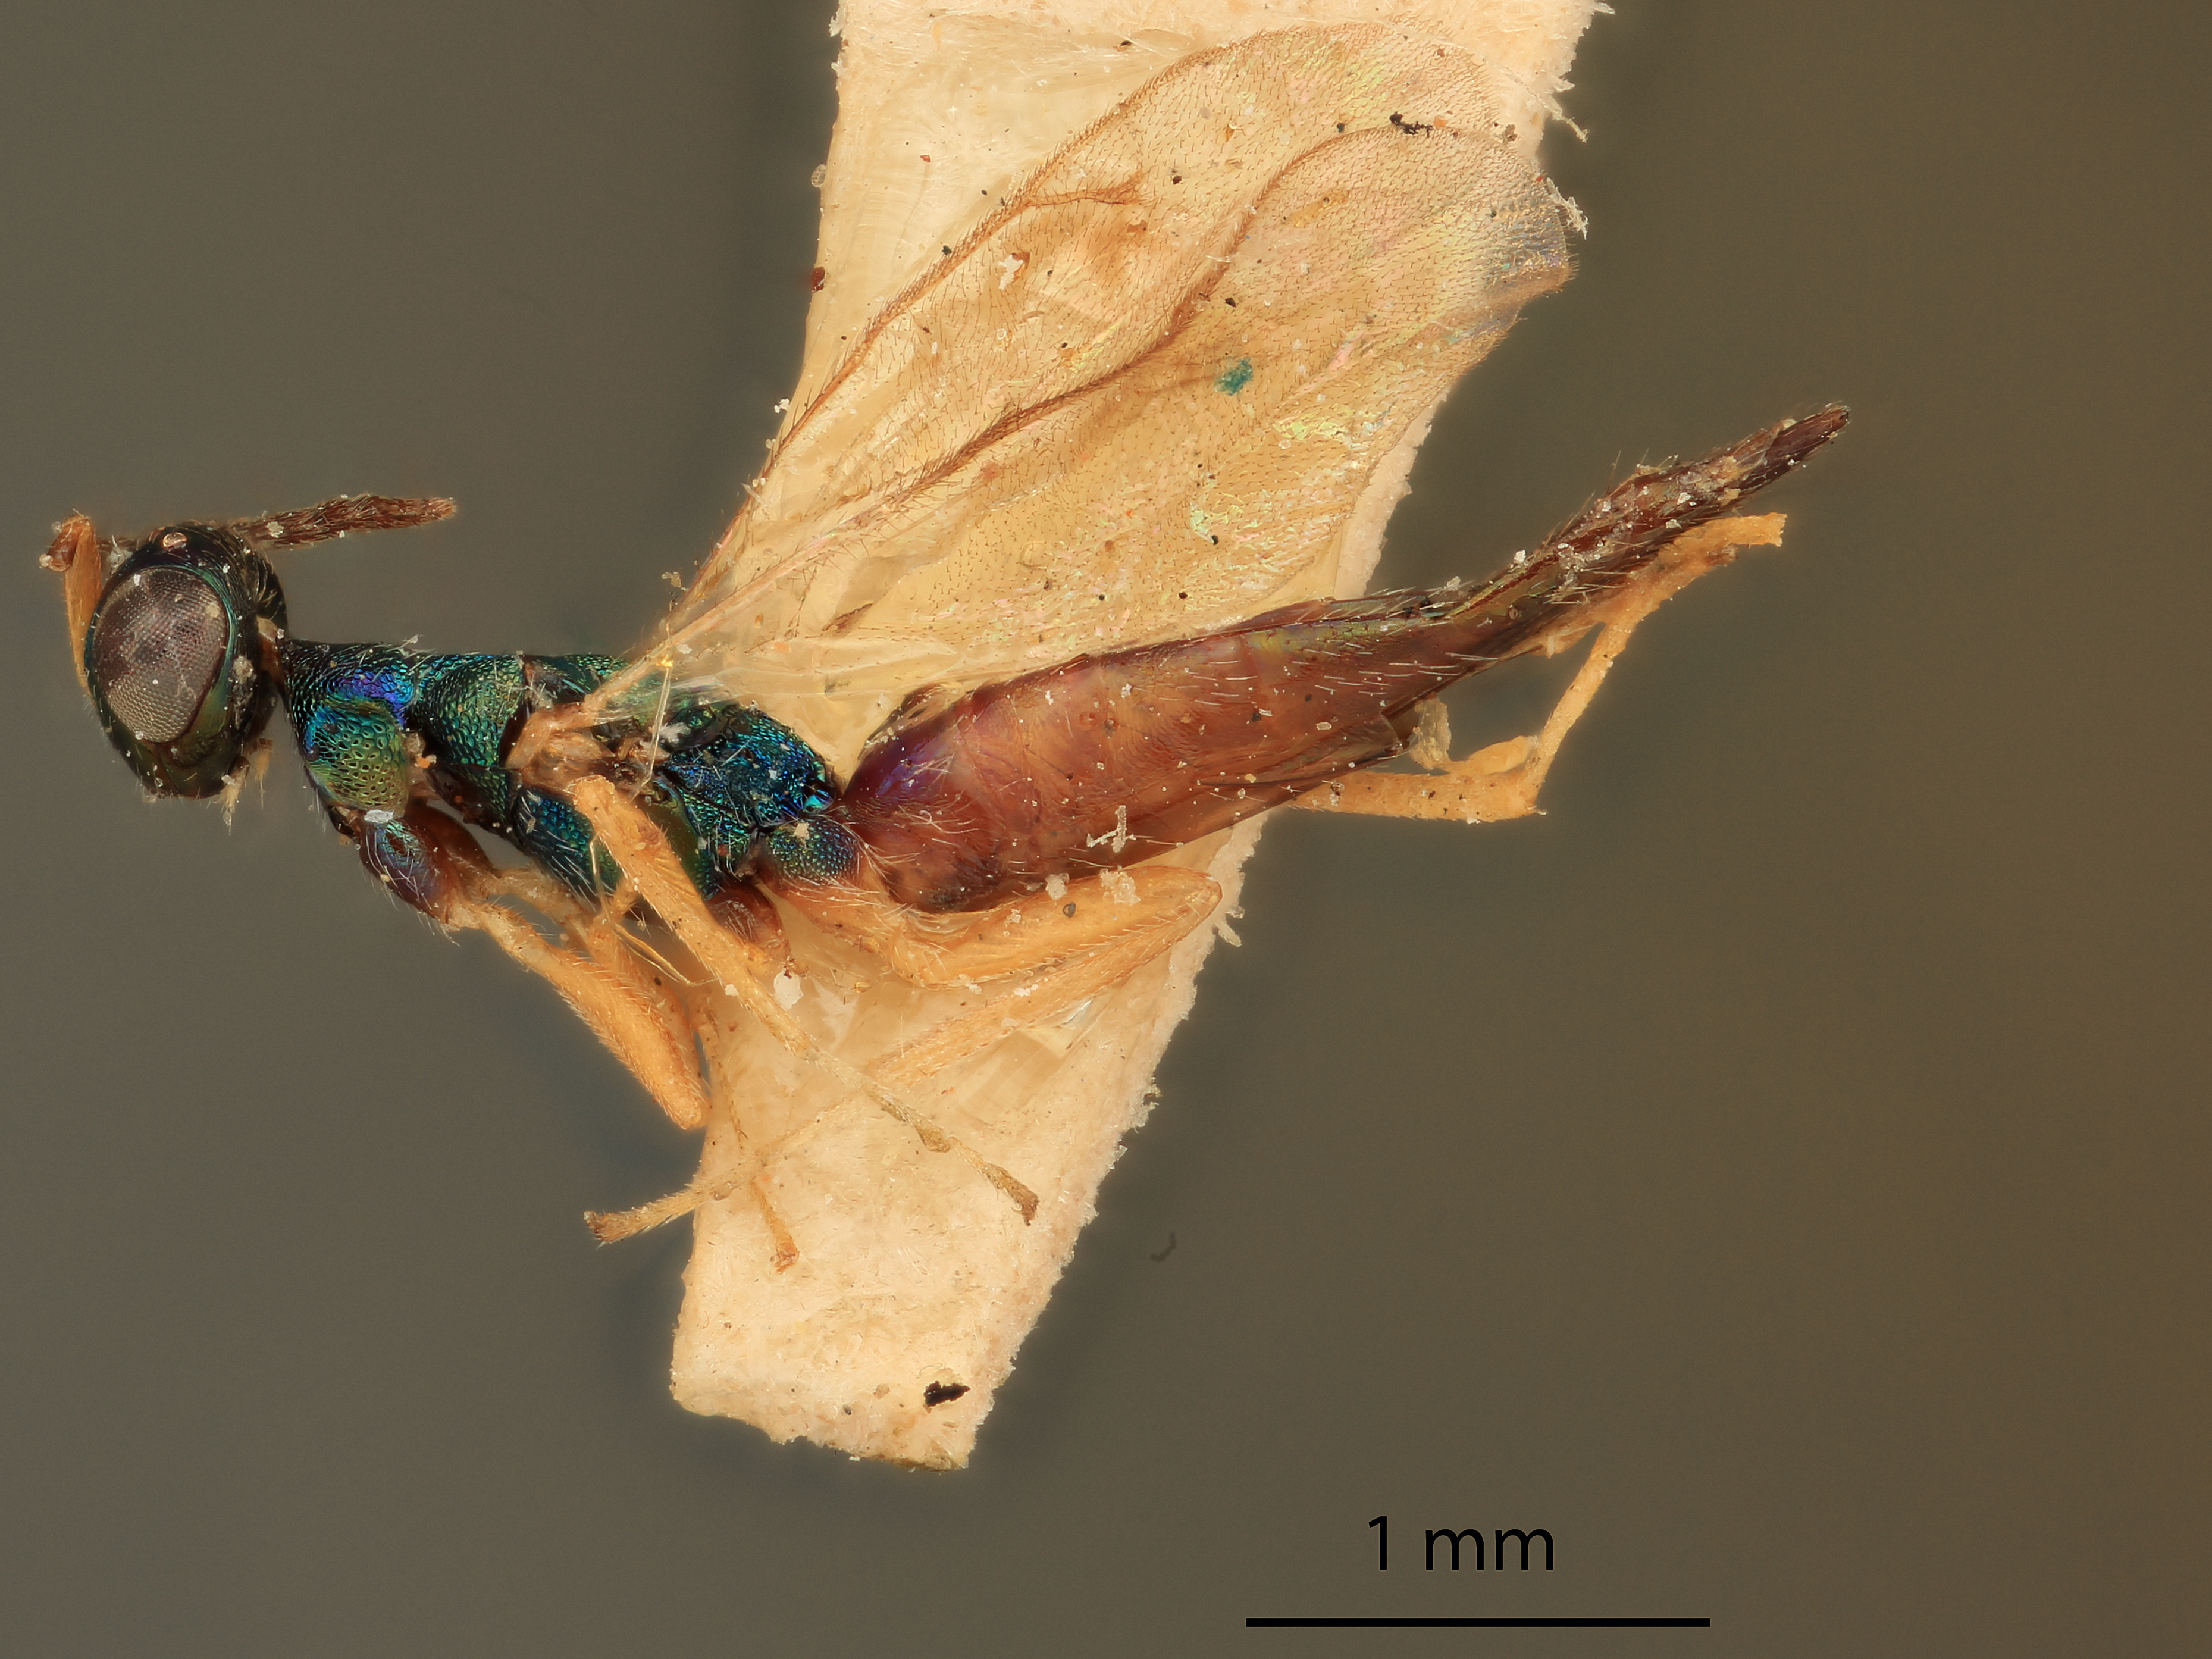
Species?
Trigonoderus algonoquina
